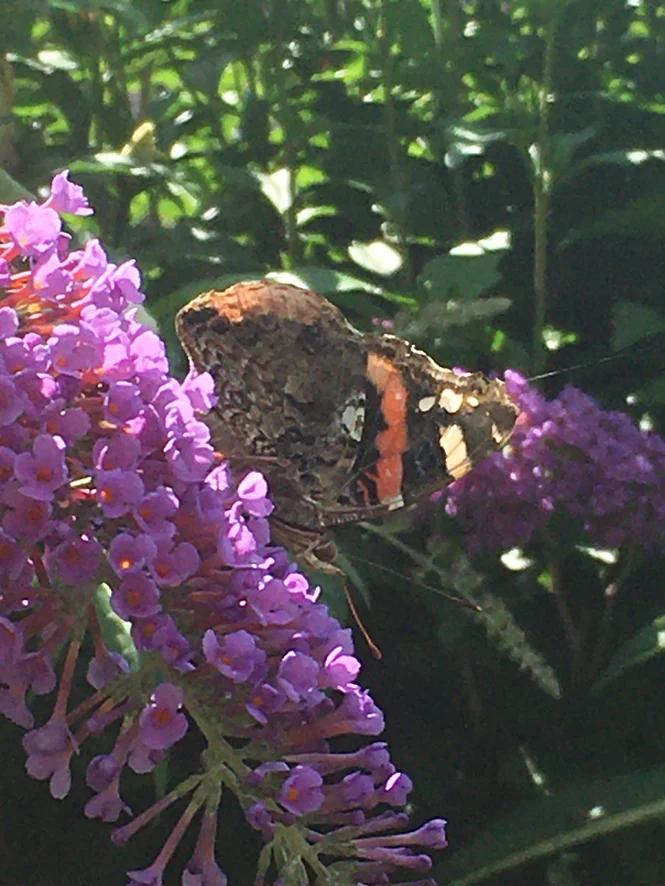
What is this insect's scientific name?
Vanessa atalanta
